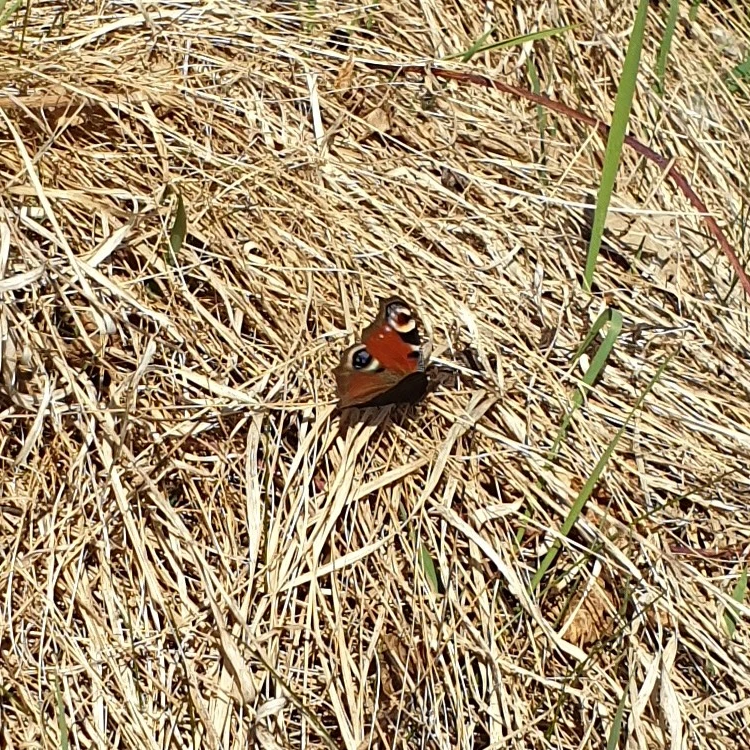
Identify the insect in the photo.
Aglais io
